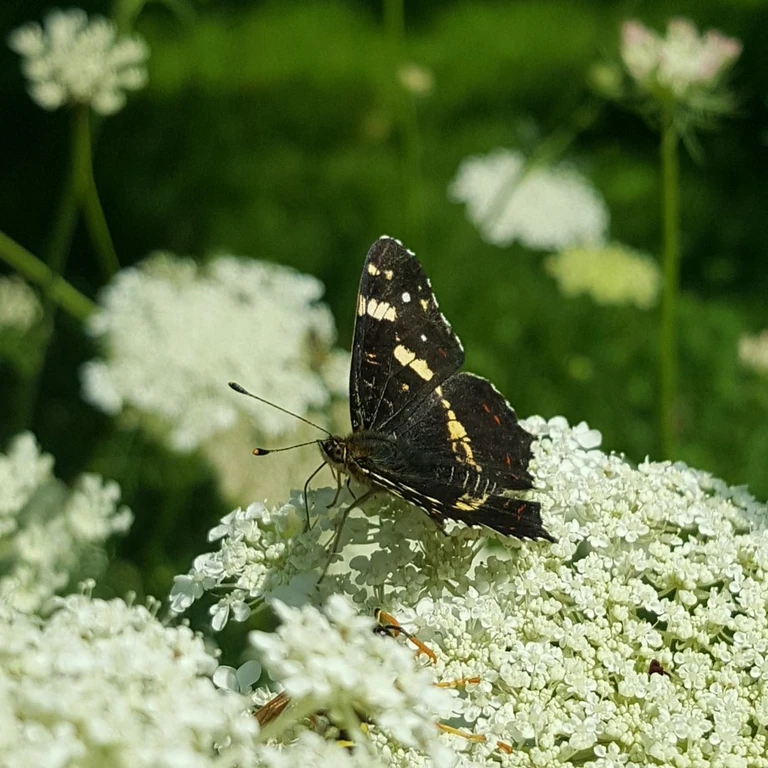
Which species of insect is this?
Araschnia levana
